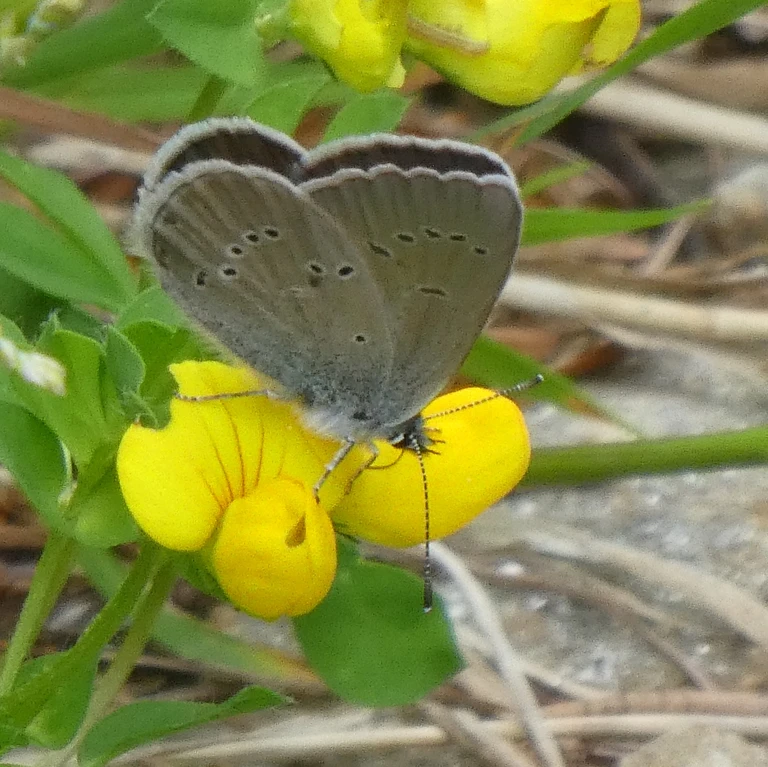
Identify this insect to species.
Cupido minimus
